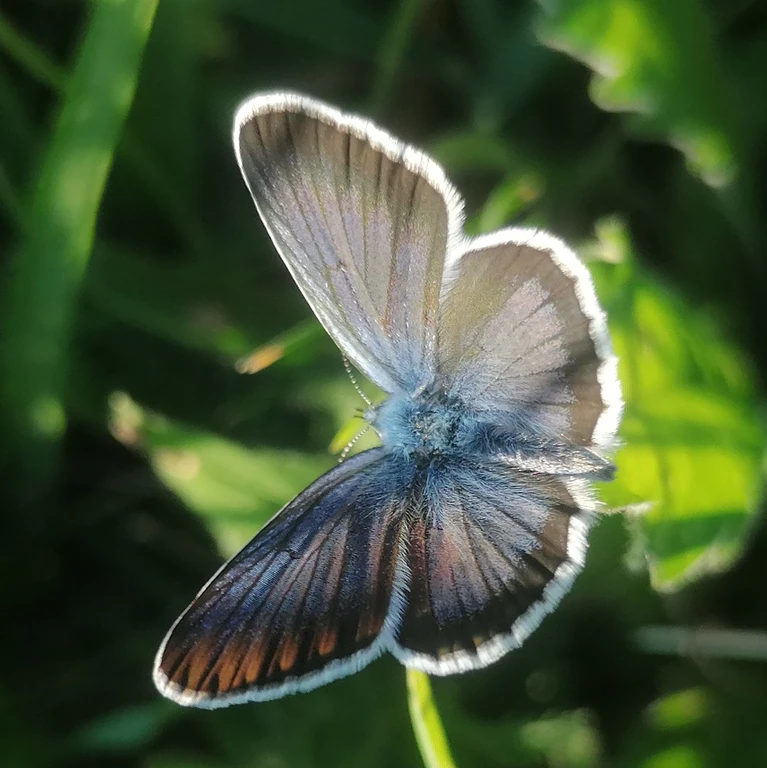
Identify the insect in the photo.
Plebejus argus
